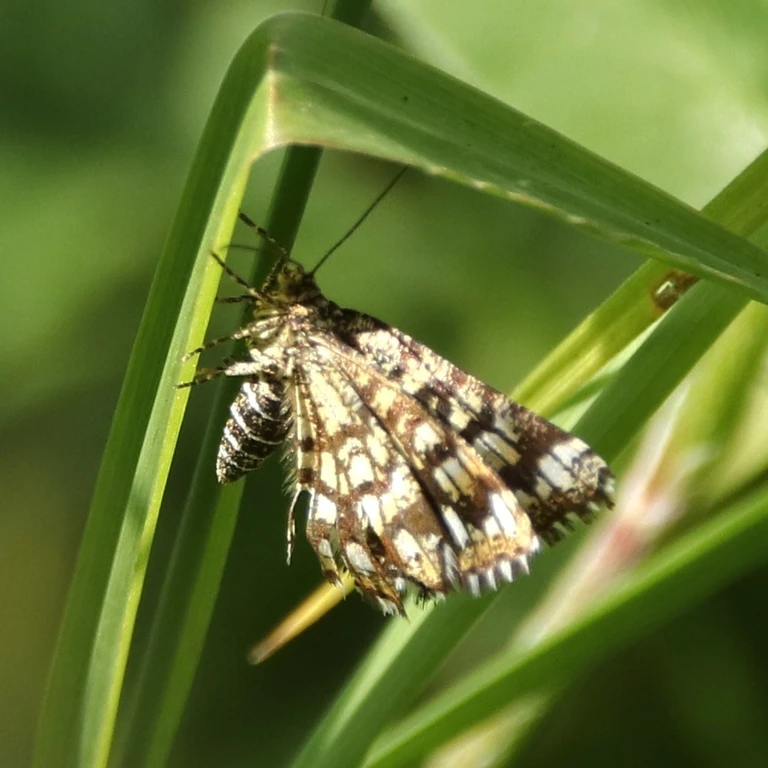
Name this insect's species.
Chiasmia clathrata
